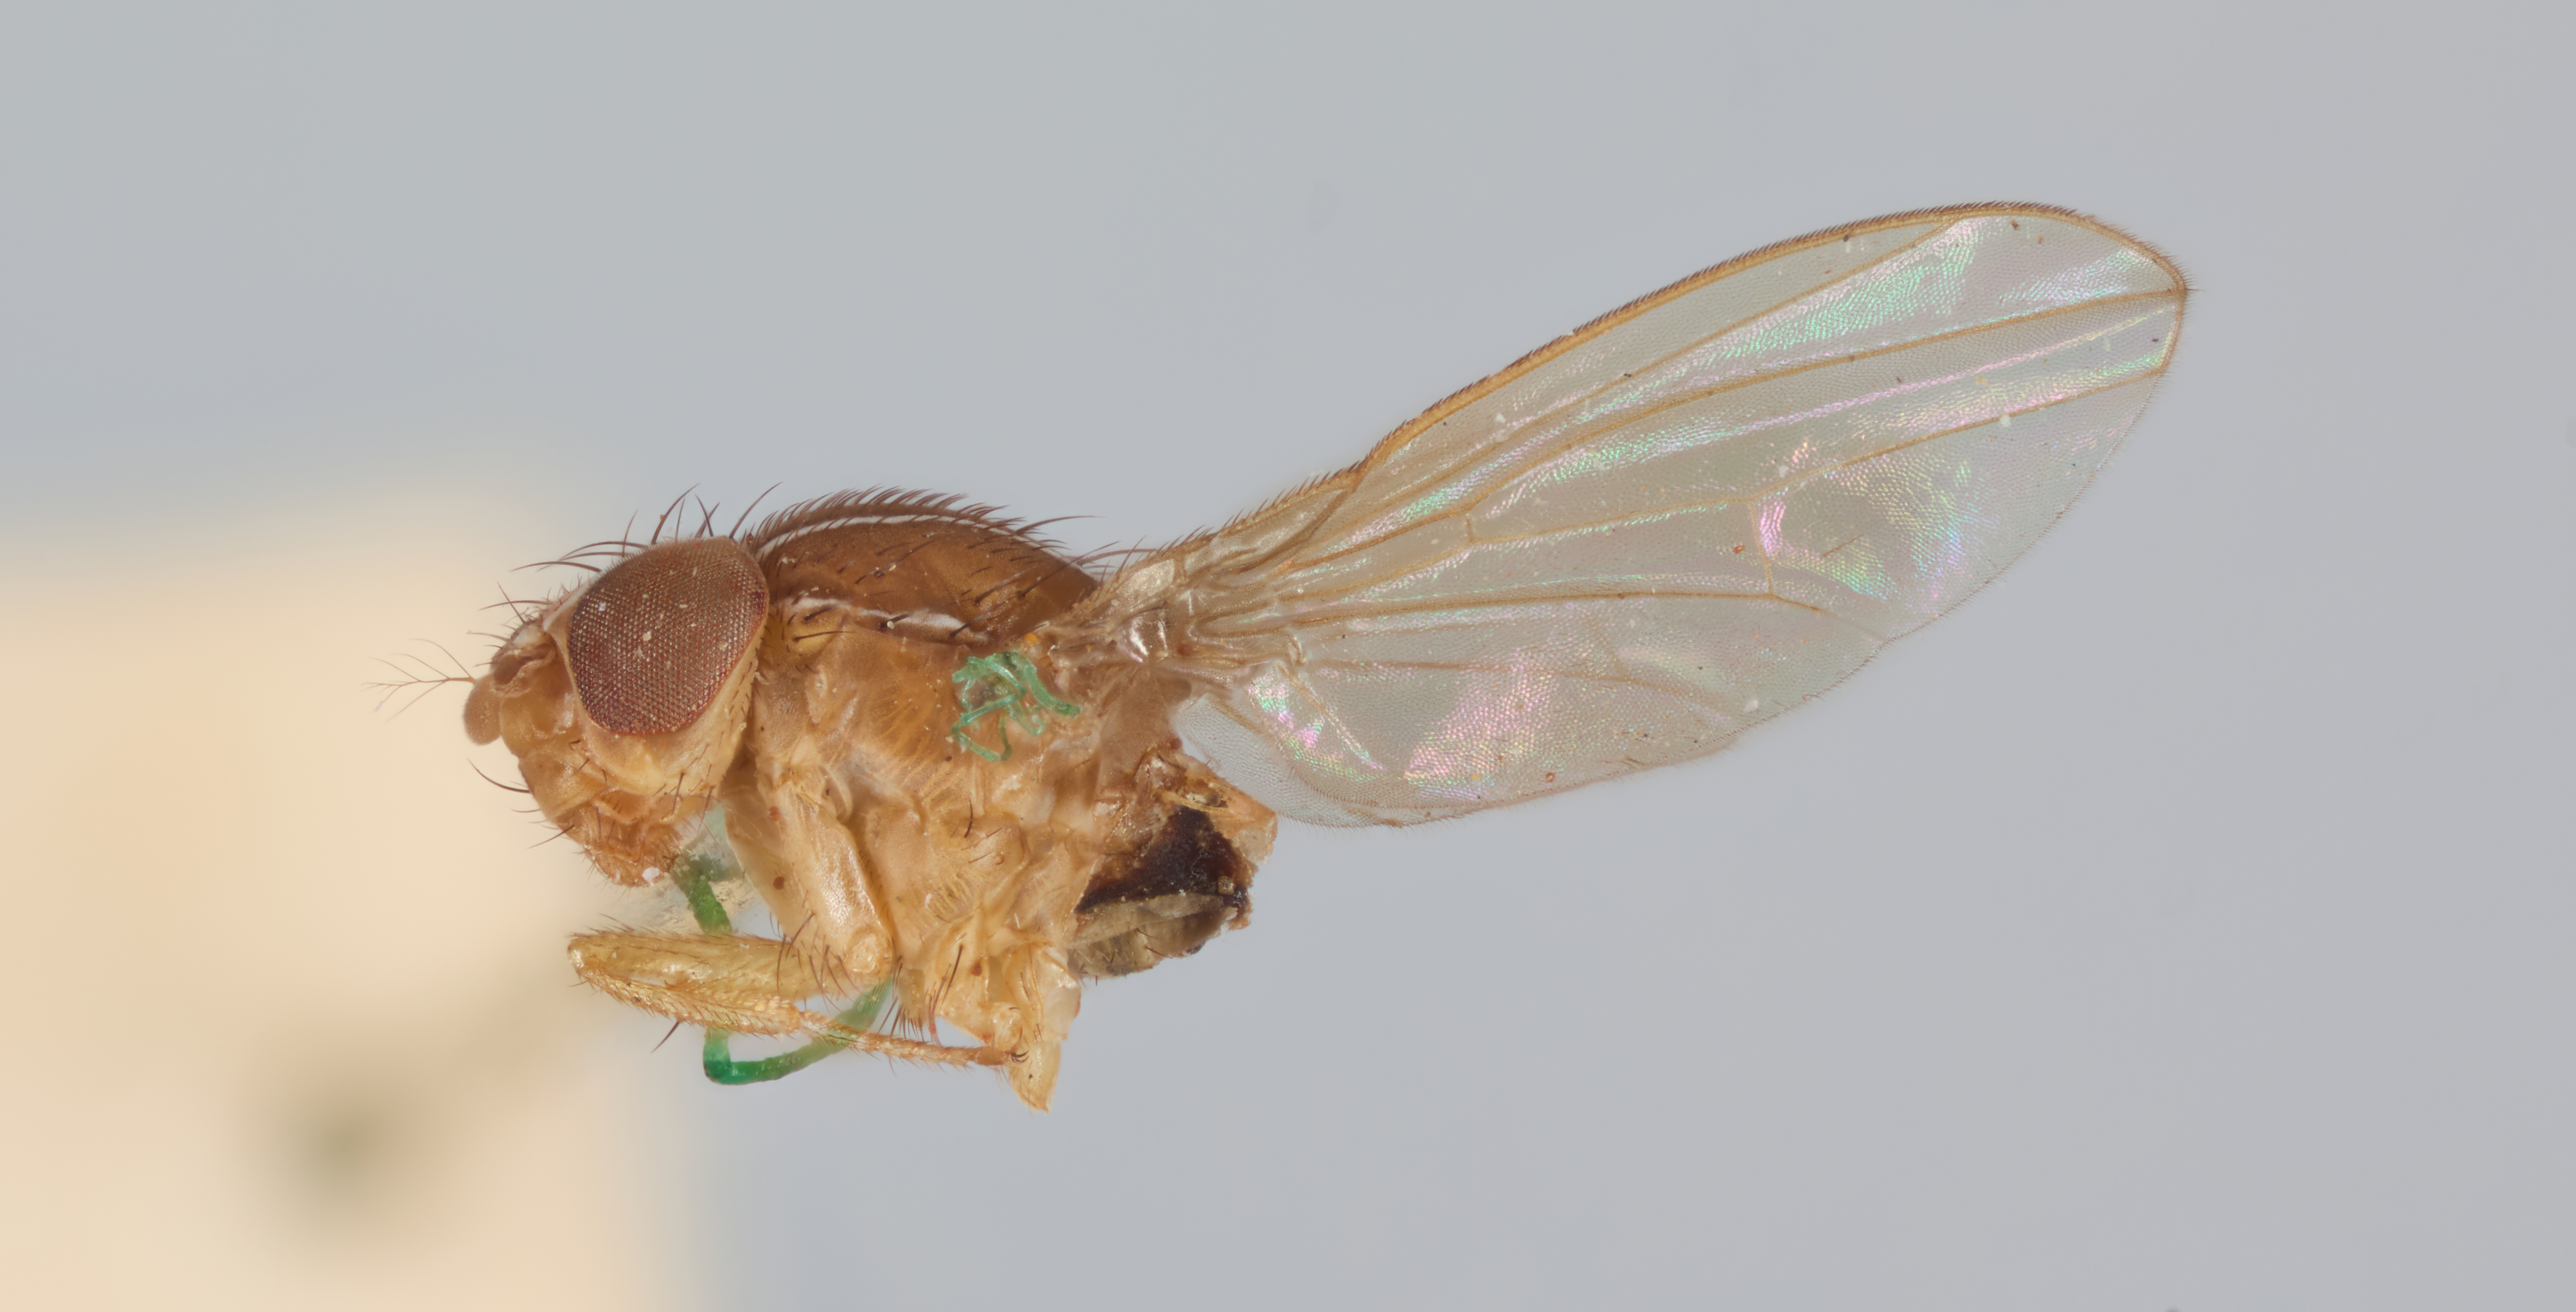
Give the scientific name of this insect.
Zaprionus tuberculatus
